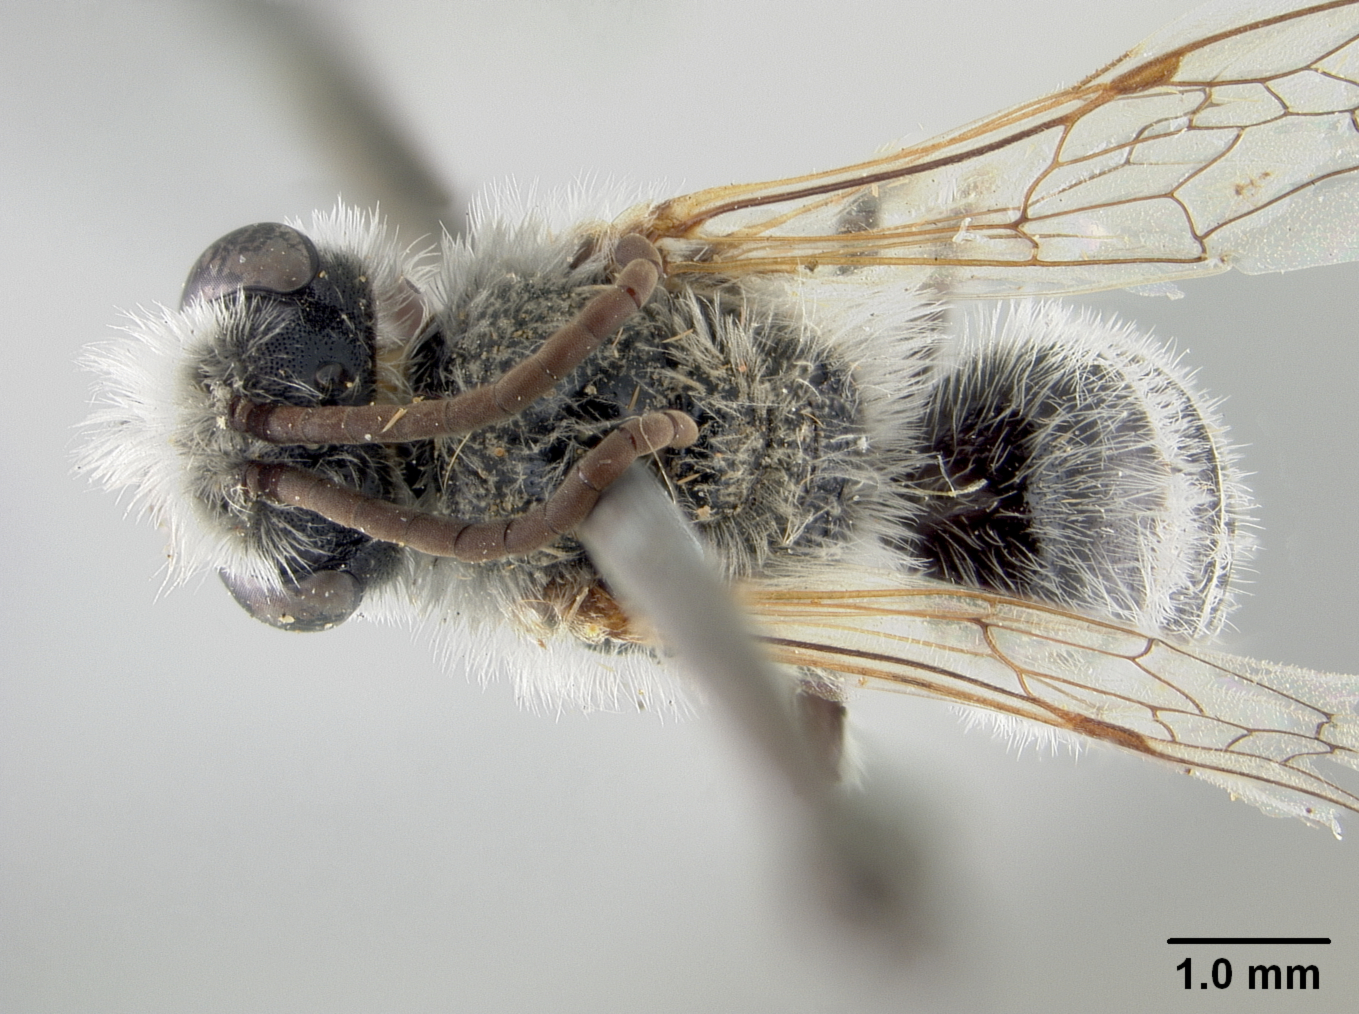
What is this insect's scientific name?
Colletes salicicola
